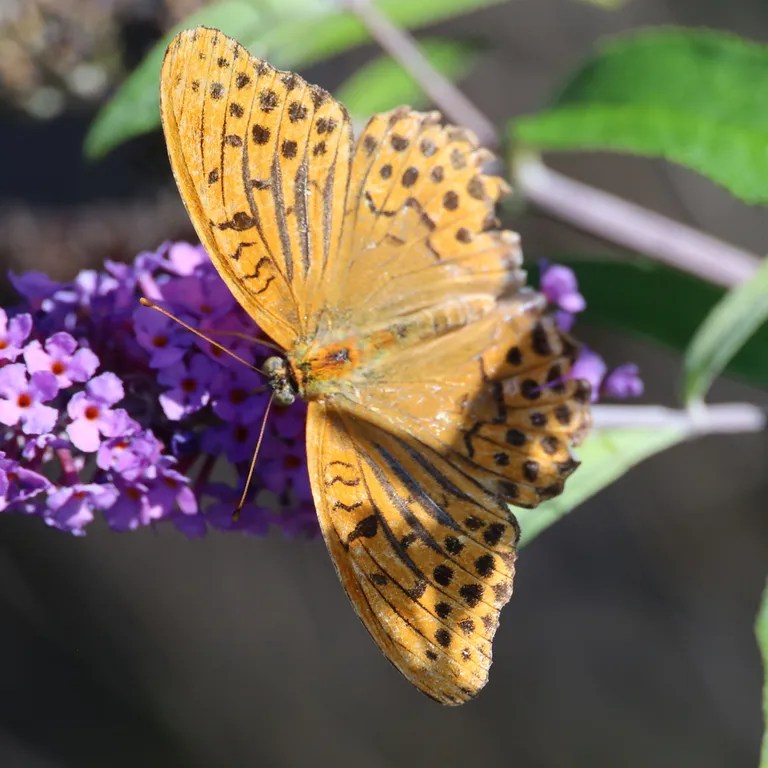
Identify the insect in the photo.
Argynnis paphia
